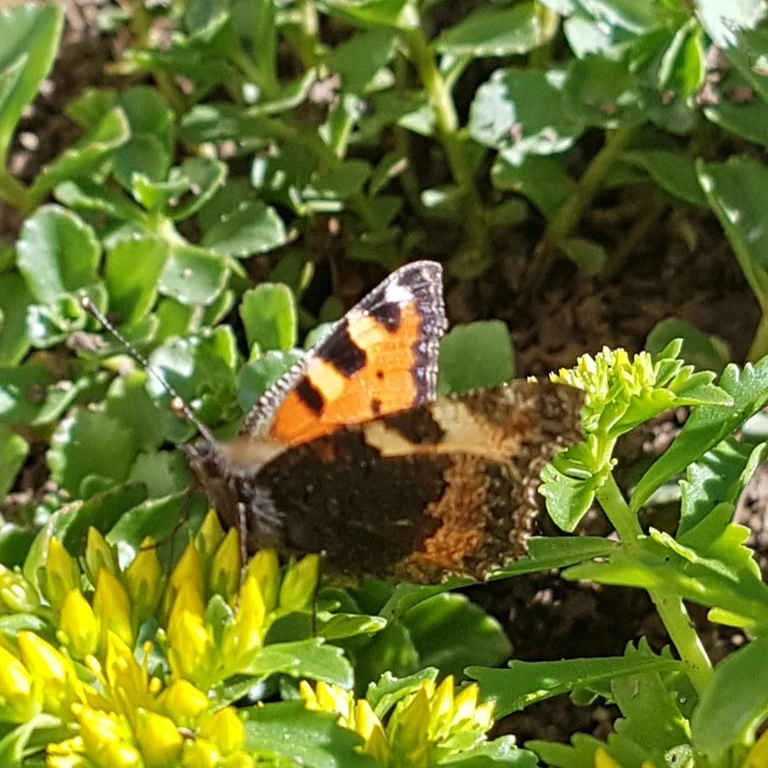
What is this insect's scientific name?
Aglais urticae
